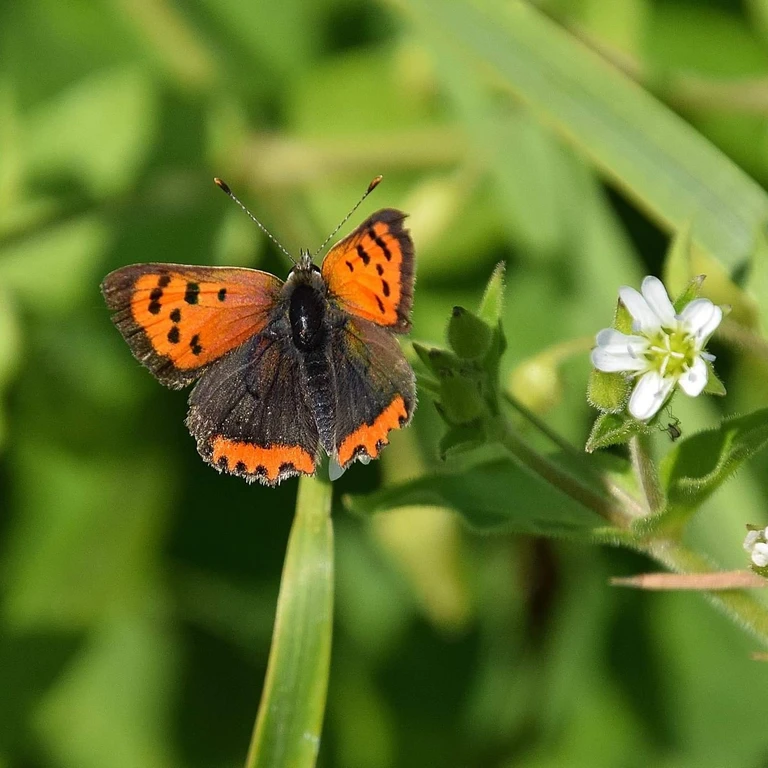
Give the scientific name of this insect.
Lycaena phlaeas
